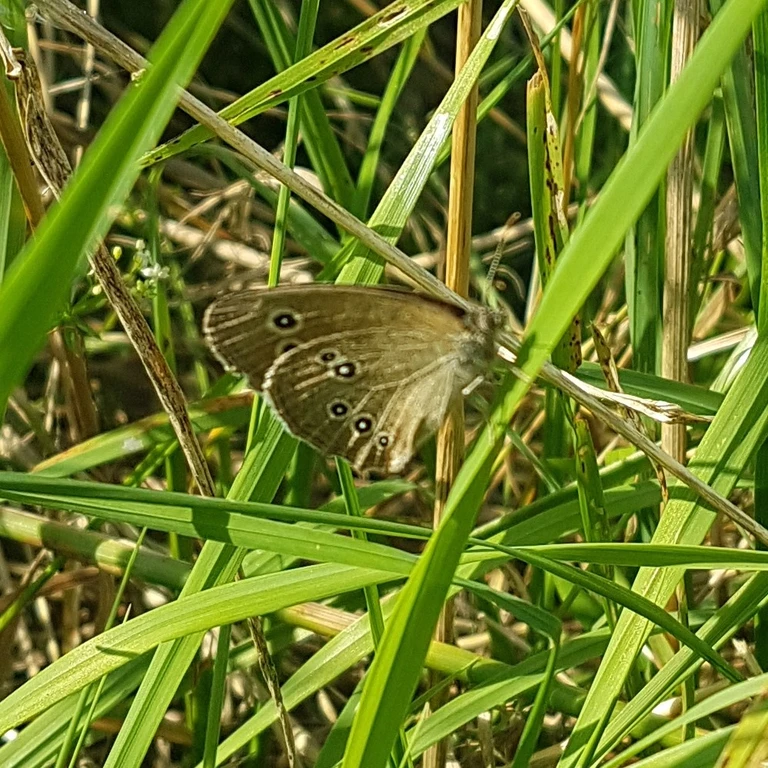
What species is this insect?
Aphantopus hyperantus
